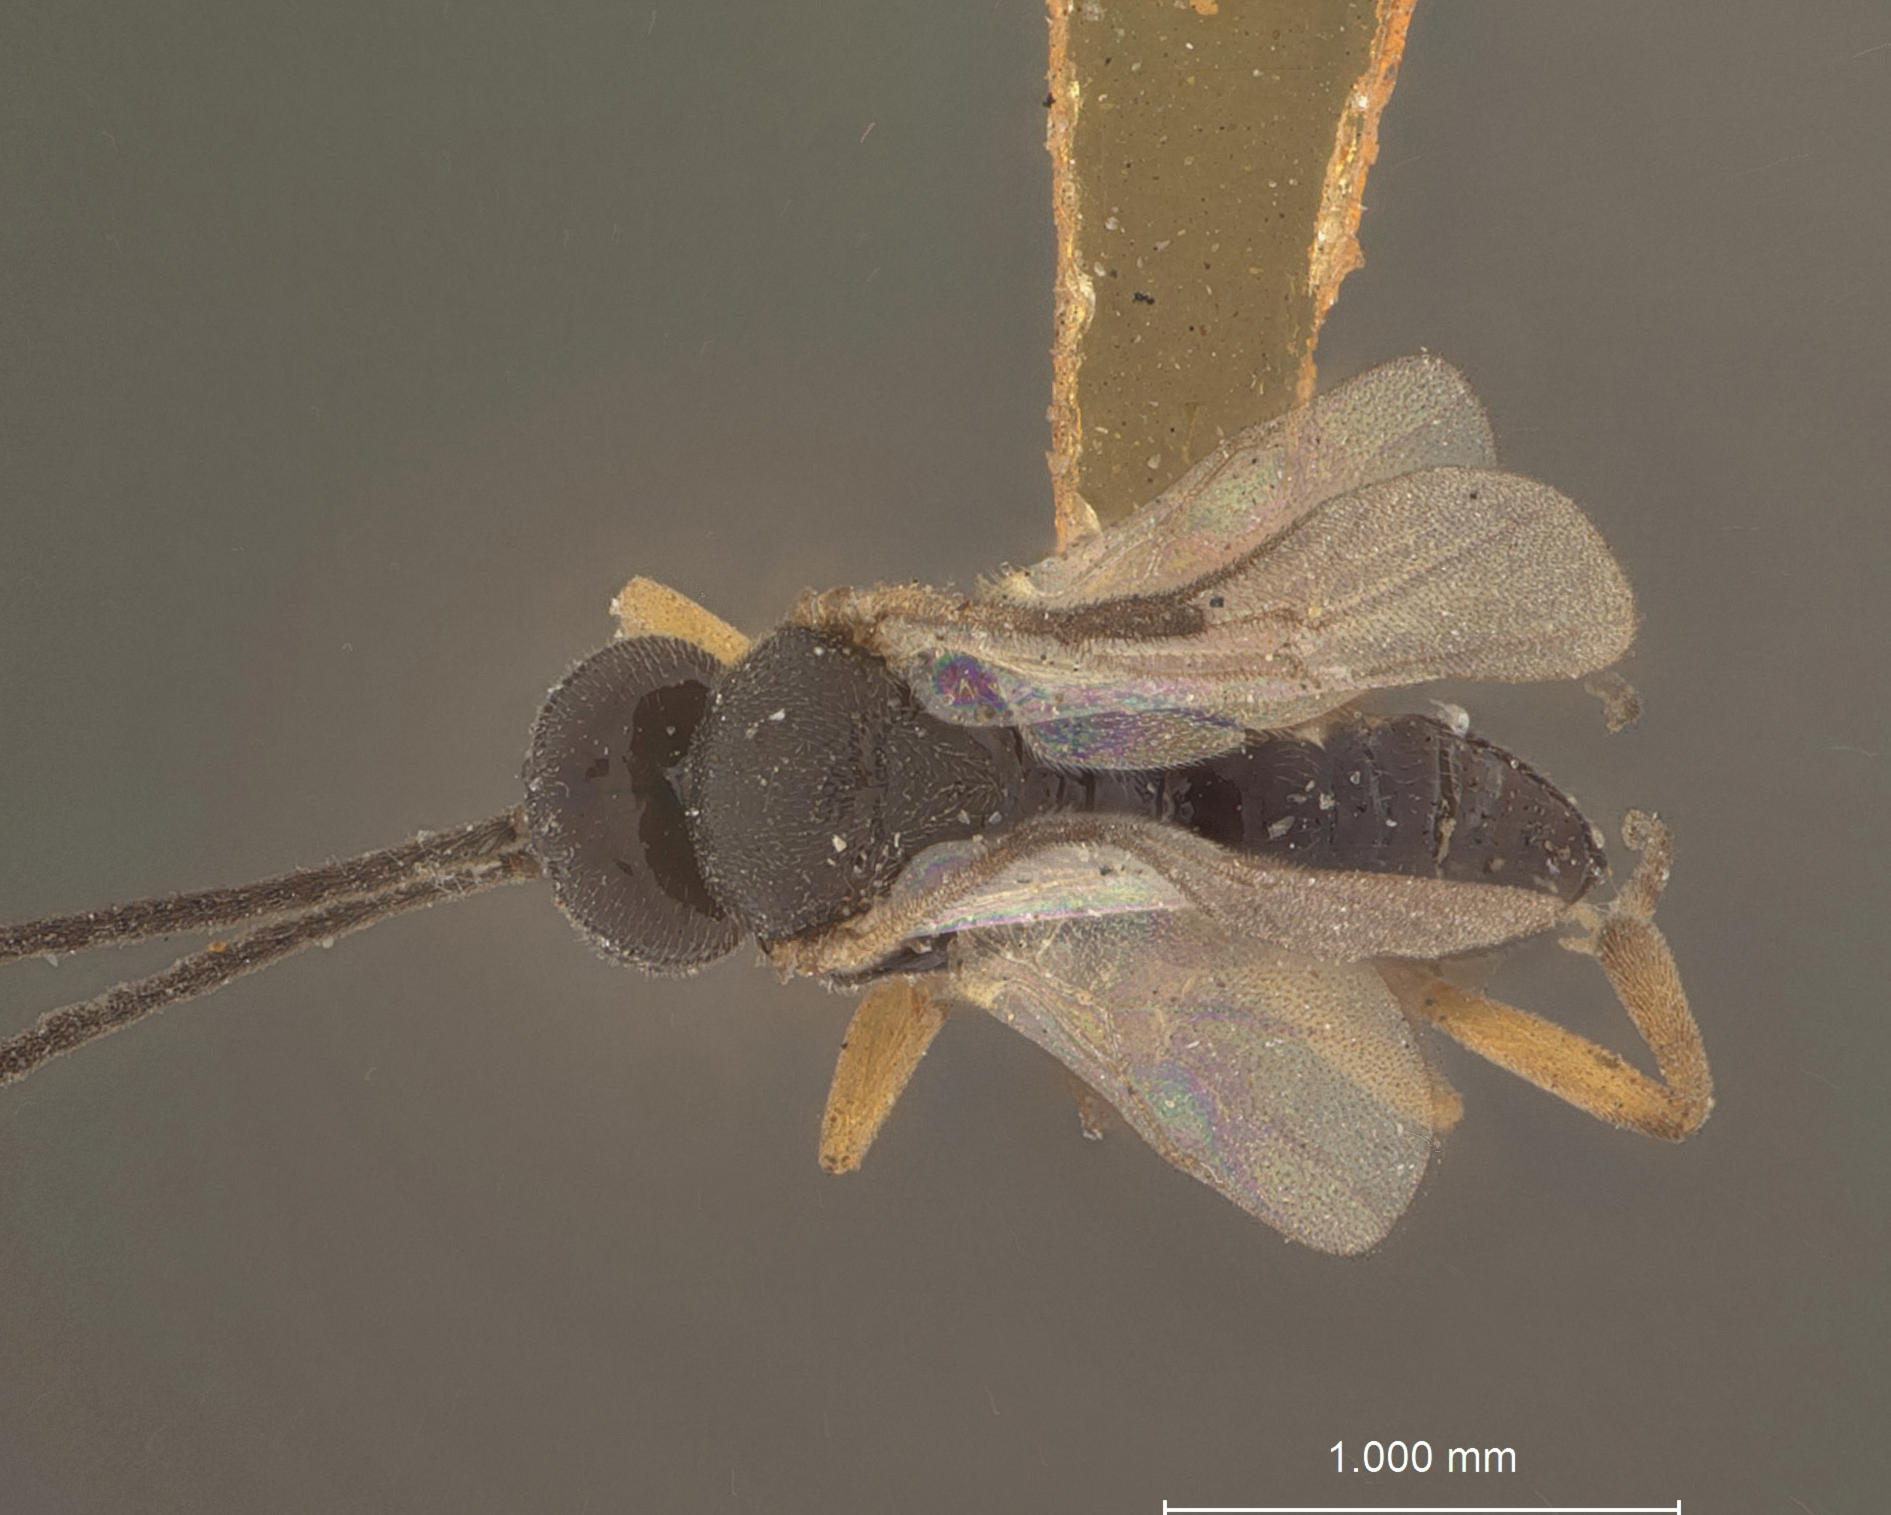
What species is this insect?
Apanteles teleae
